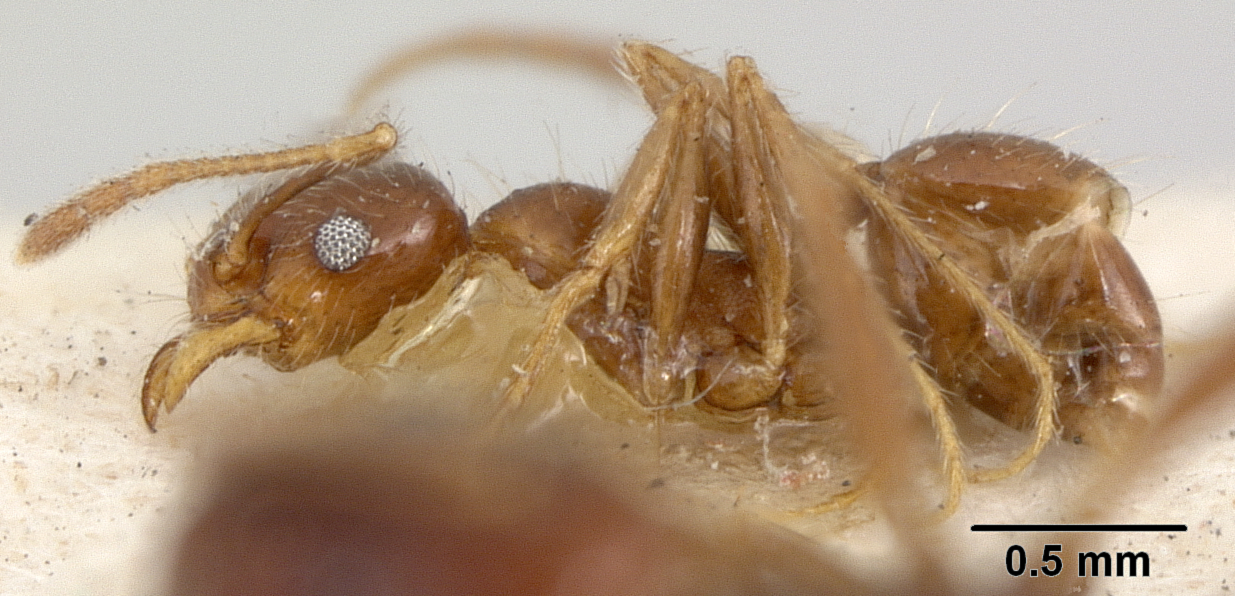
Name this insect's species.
Pheidole hyatti
